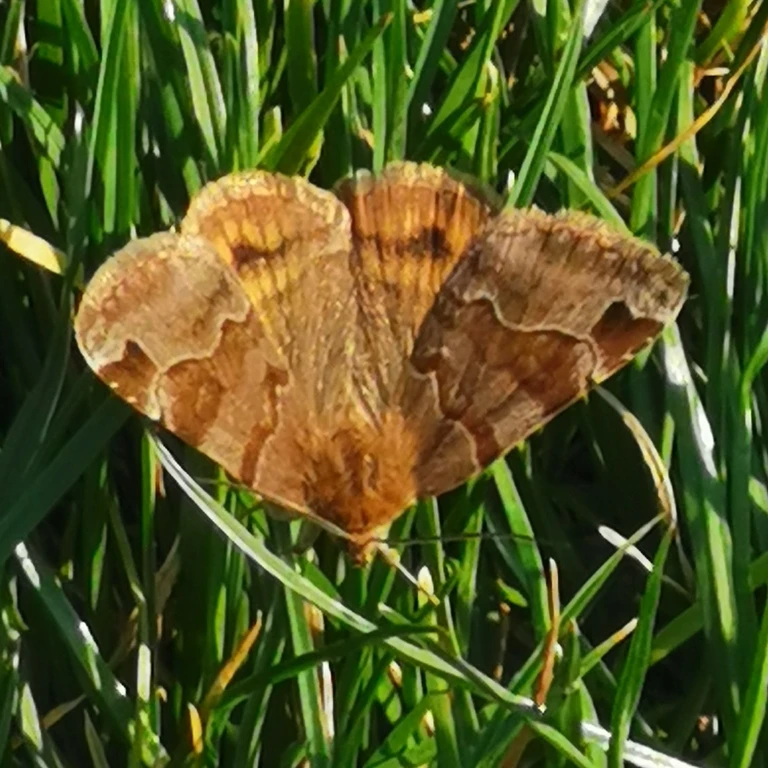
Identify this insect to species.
Euclidia glyphica
